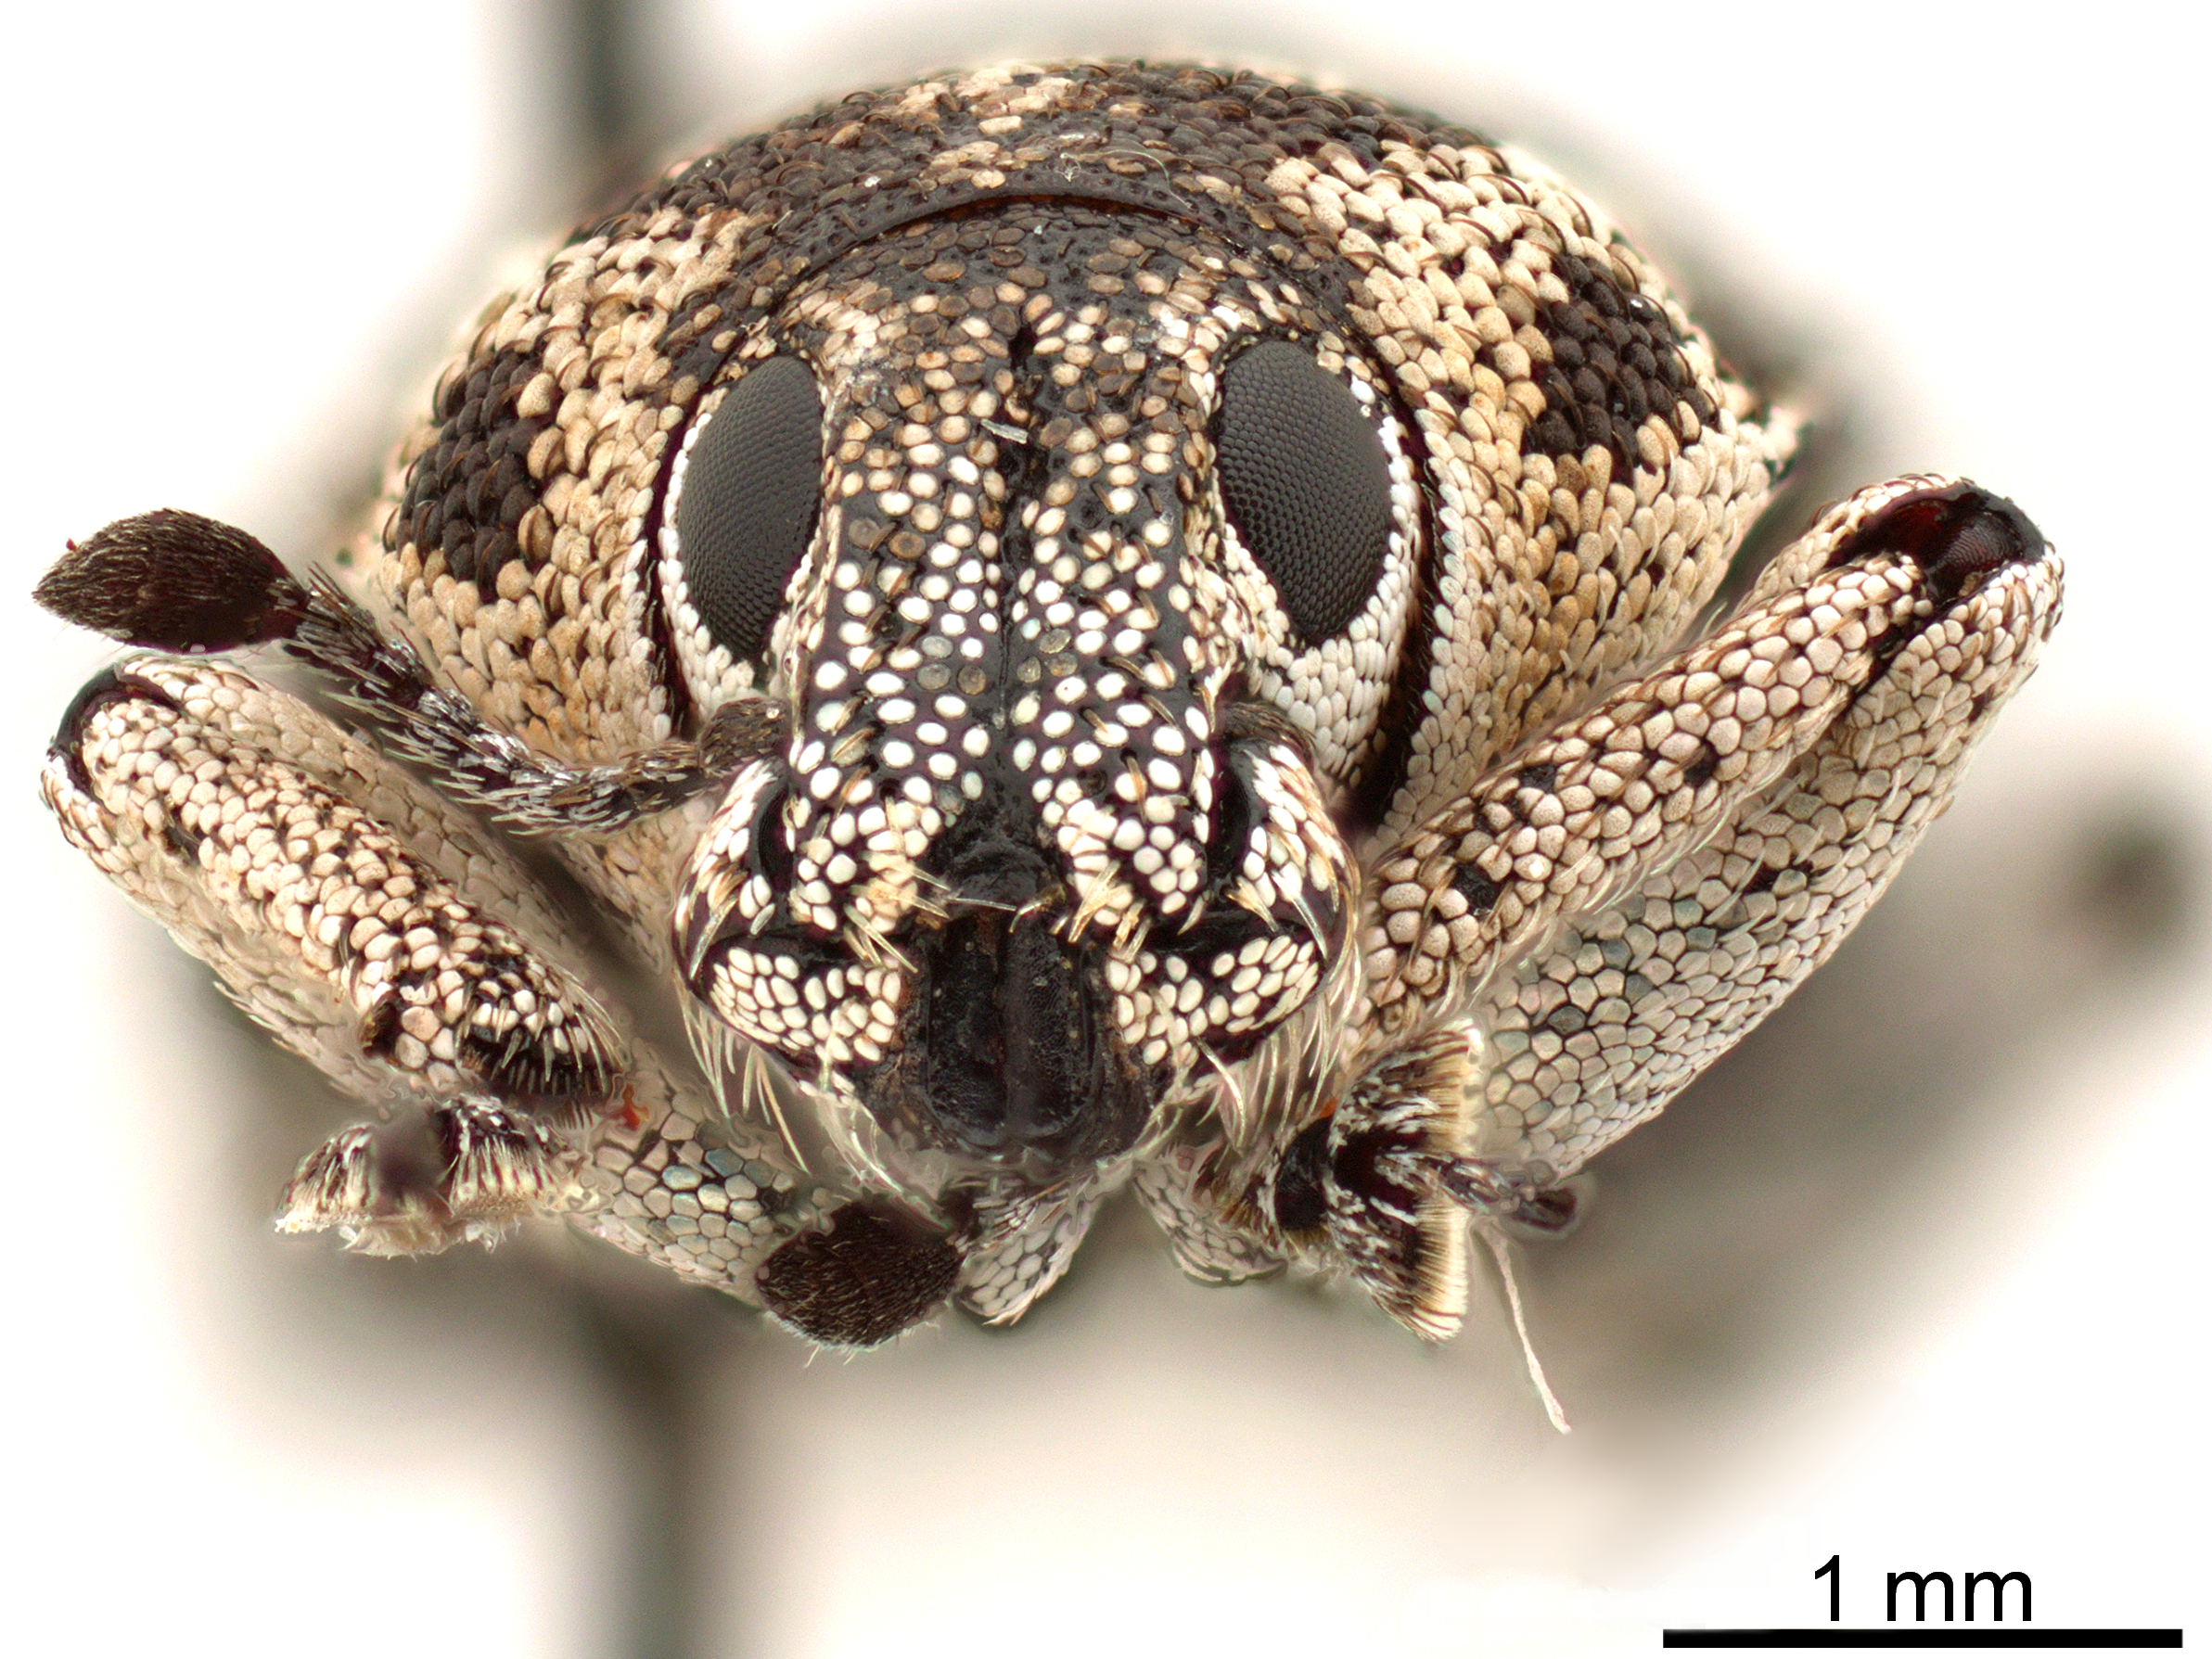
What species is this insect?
Colecerus setosus
